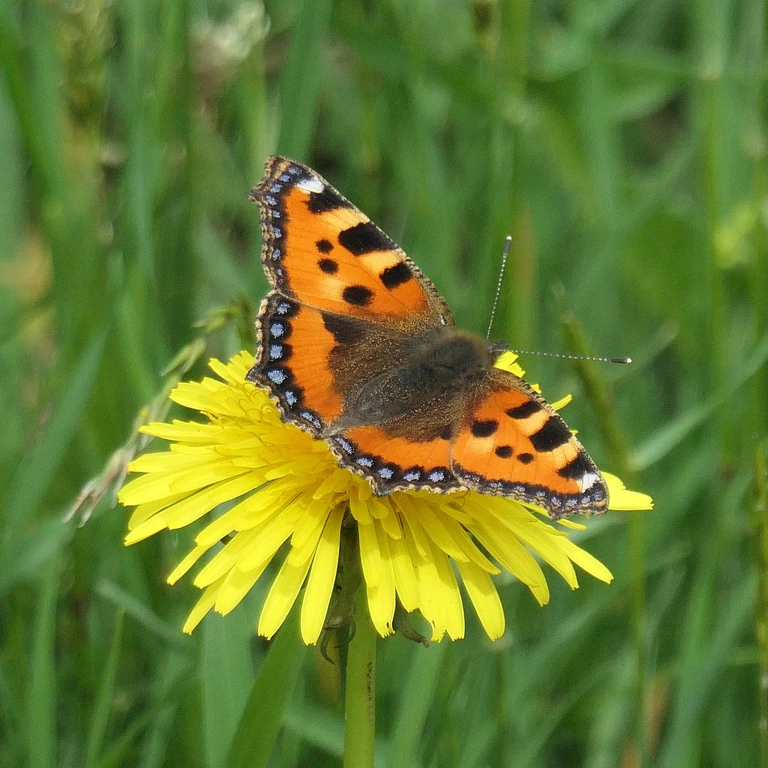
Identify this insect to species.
Aglais urticae
